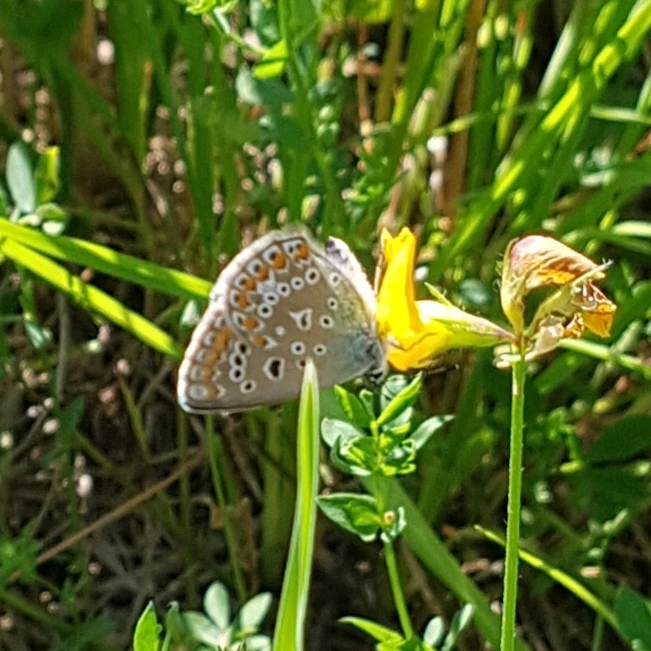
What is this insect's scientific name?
Polyommatus icarus
